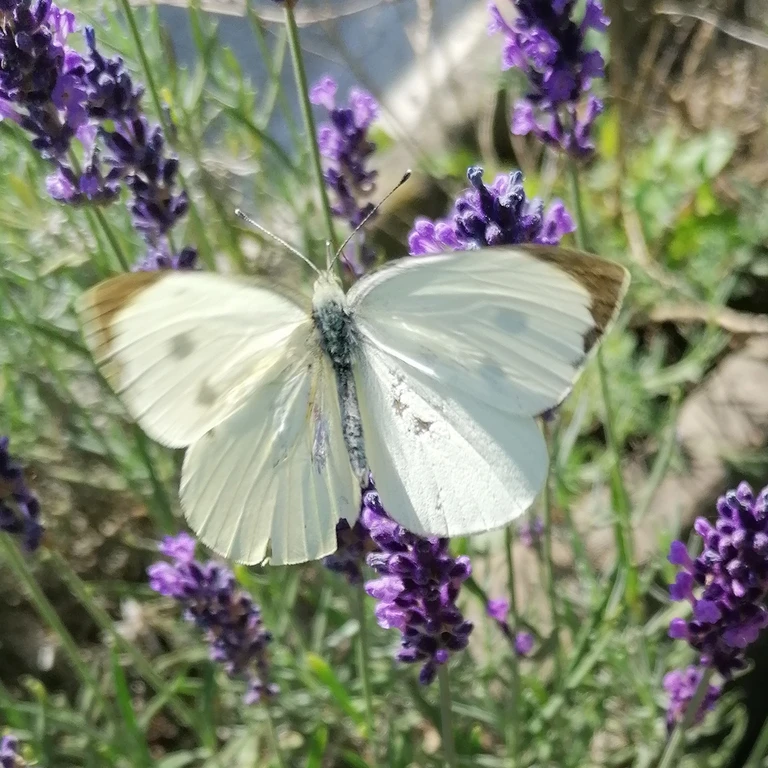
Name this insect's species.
Pieris brassicae
